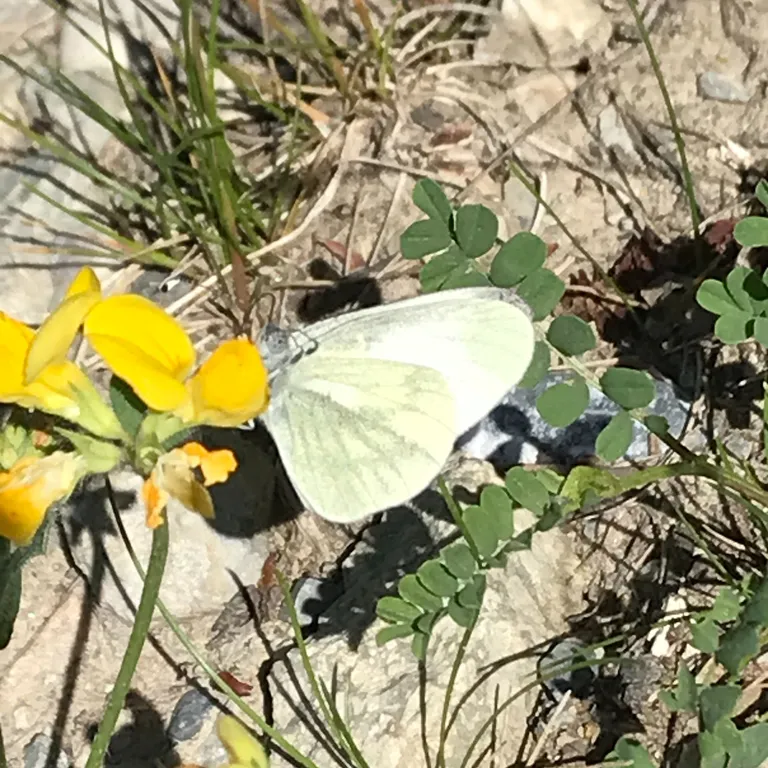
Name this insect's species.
Leptidea sinapis/juvernica
